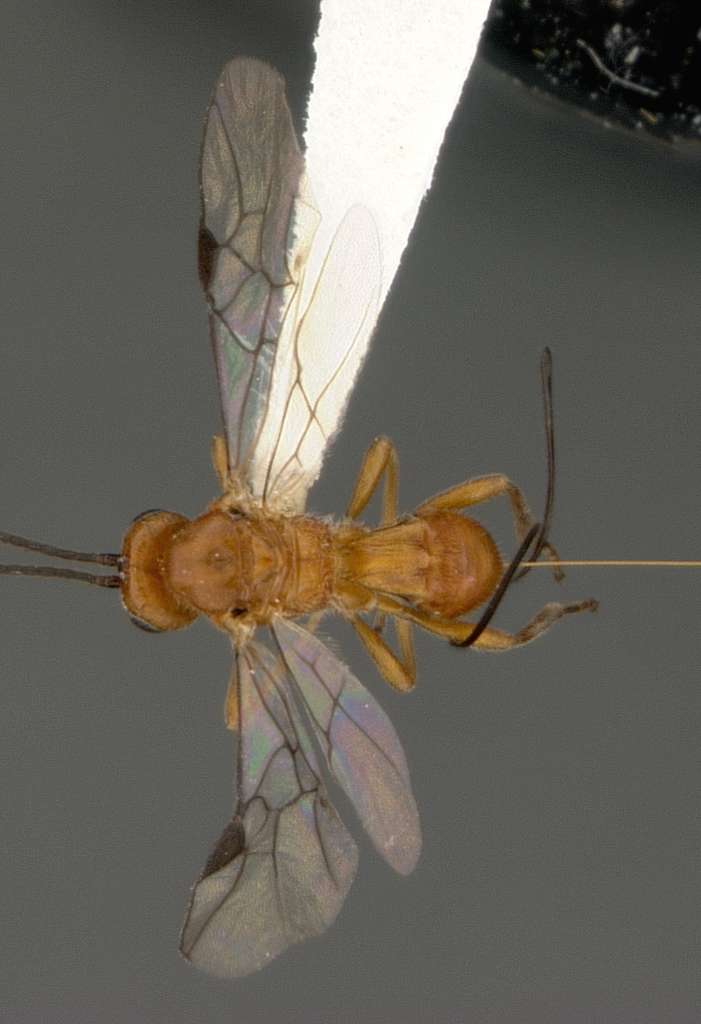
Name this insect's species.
Biosteres sublaevis
